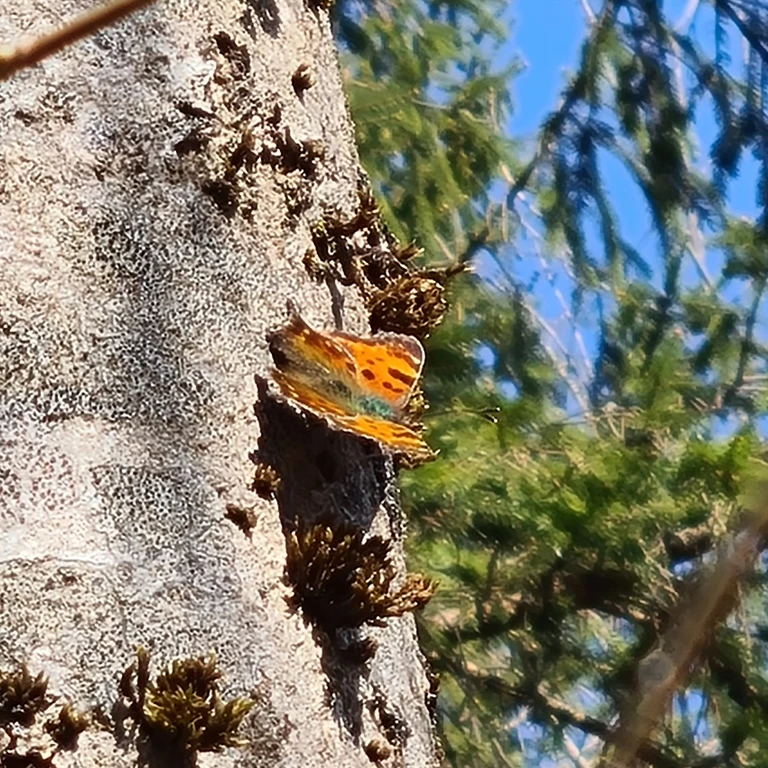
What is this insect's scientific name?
Polygonia c-album
